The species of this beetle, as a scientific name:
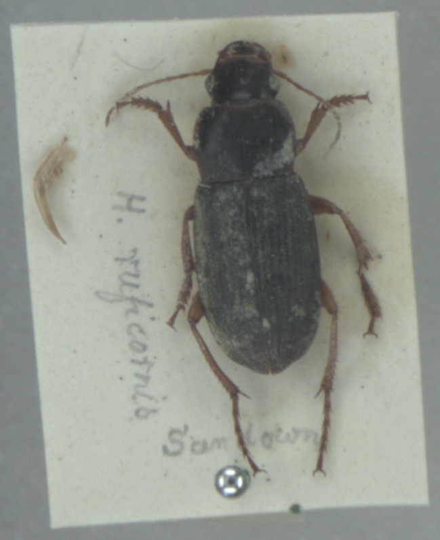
Harpalus rufipes
